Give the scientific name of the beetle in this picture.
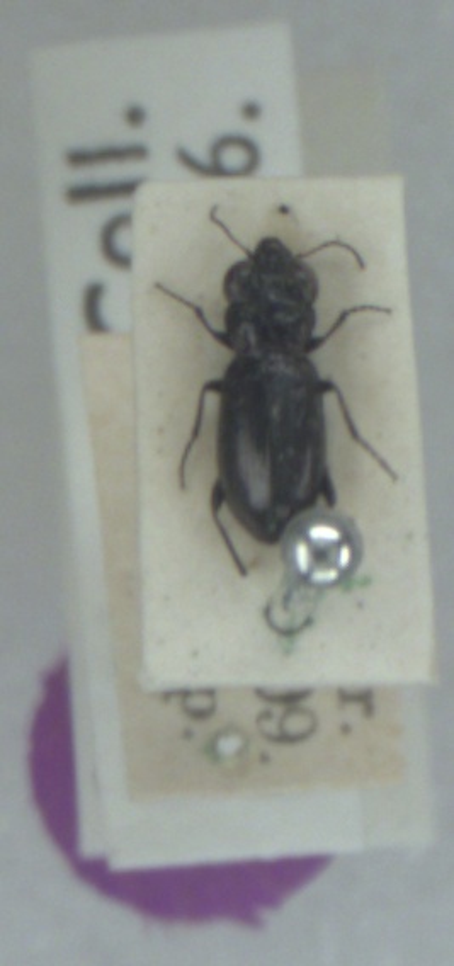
Notiophilus germinyi
